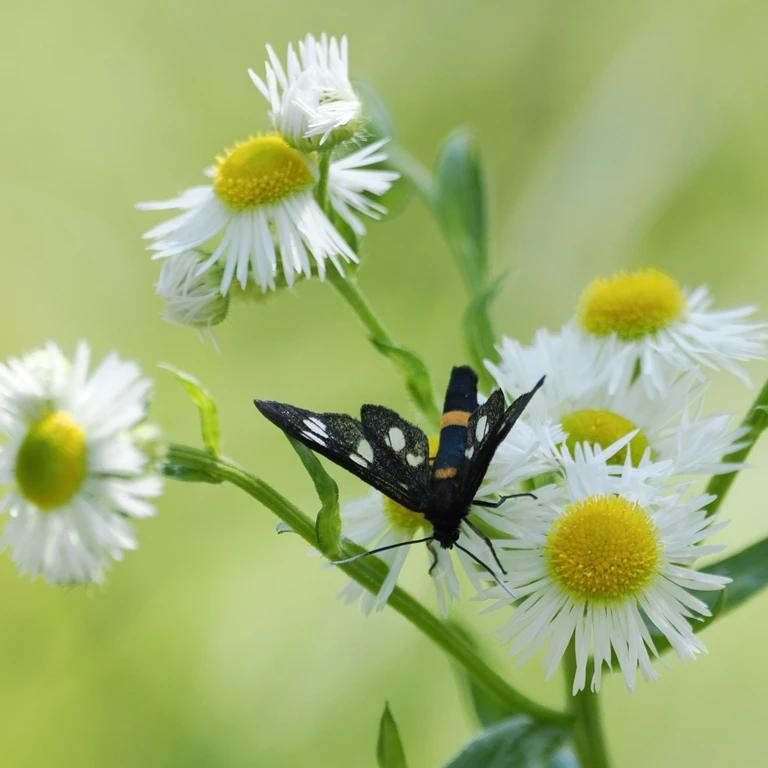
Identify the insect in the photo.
Amata phegea
